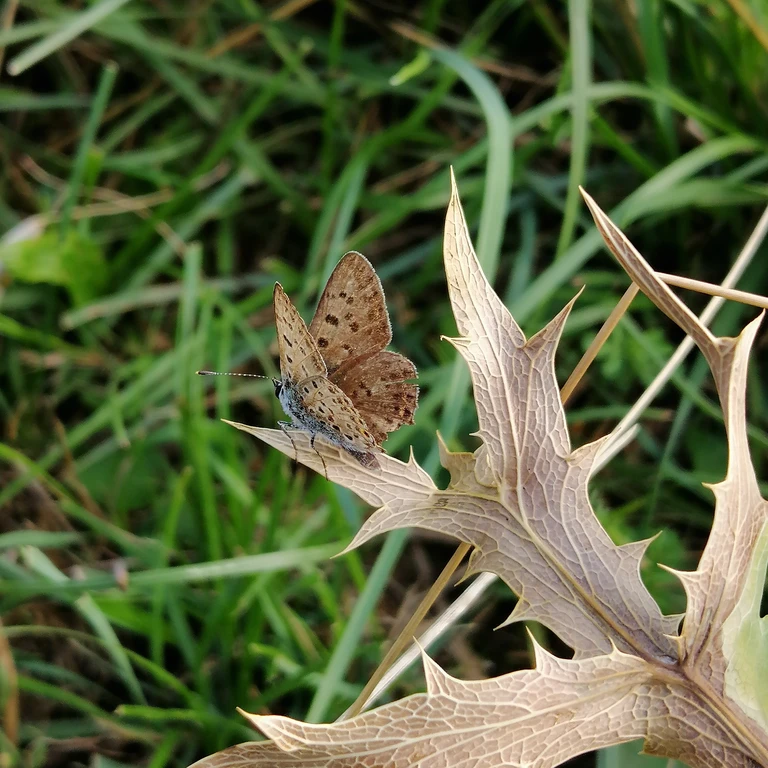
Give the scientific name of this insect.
Lycaena tityrus (also Loweia tityrus)
